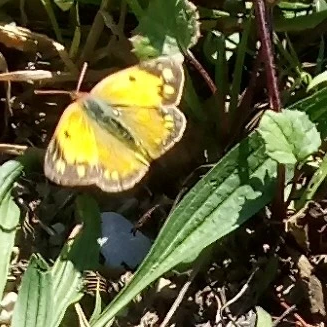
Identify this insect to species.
Colias croceus
